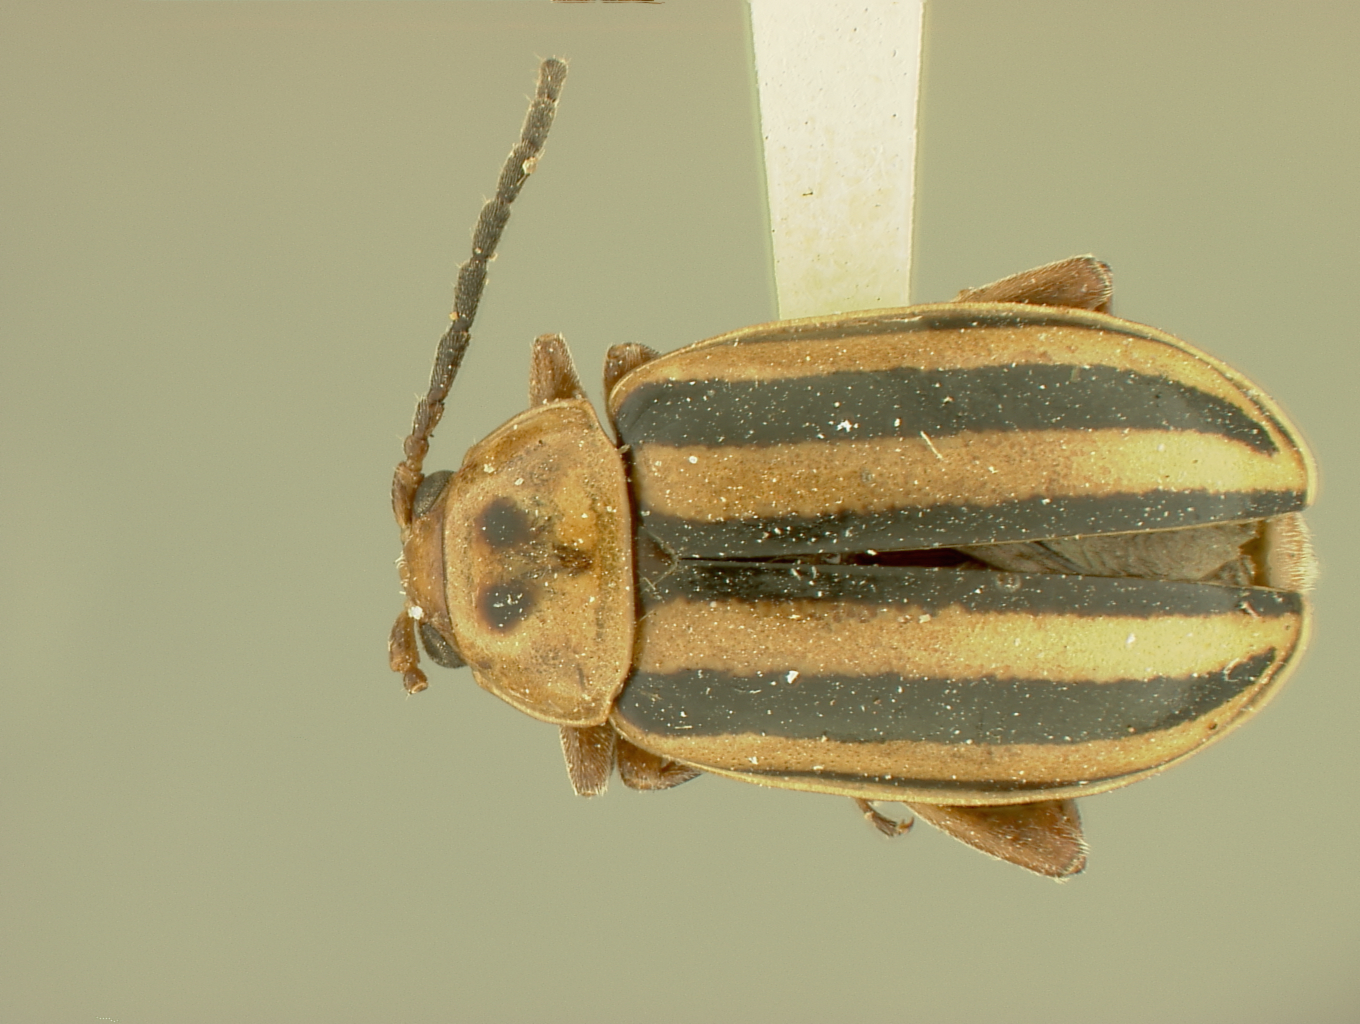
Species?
Disonycha lodingi
